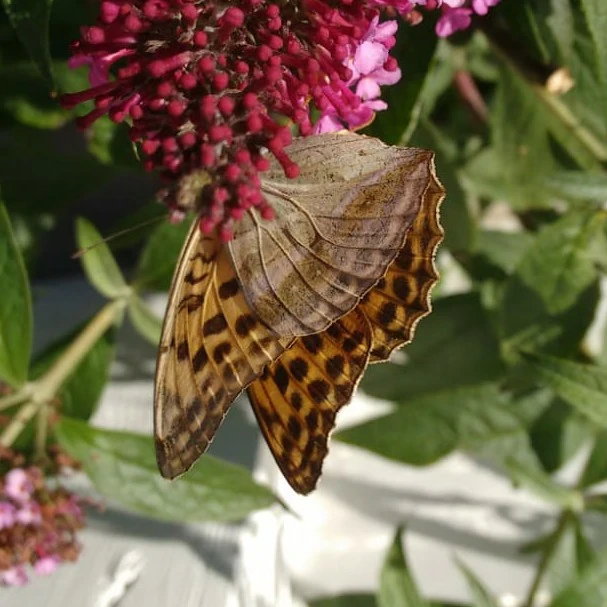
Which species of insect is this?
Argynnis paphia
